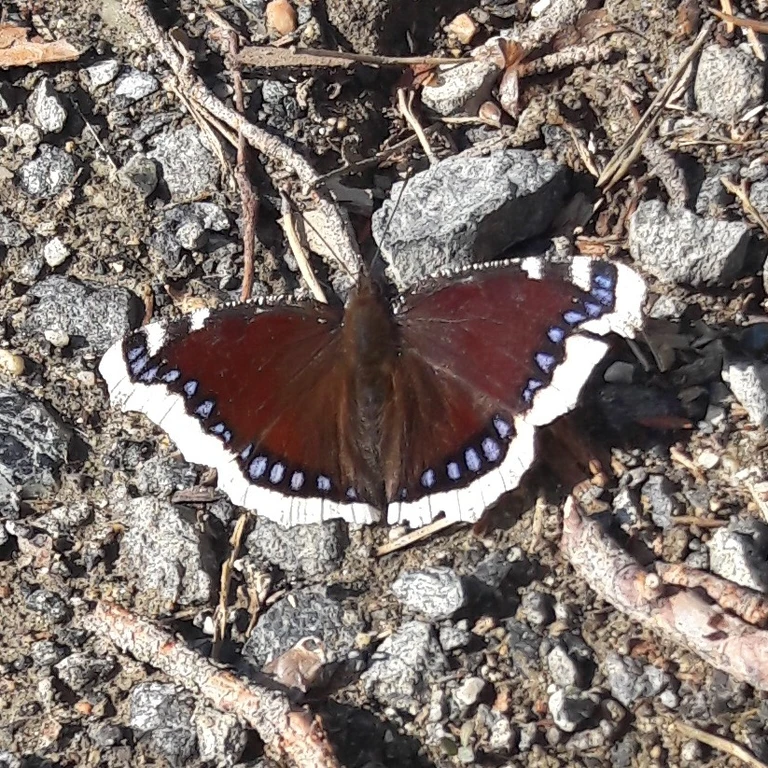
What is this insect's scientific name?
Nymphalis antiopa
